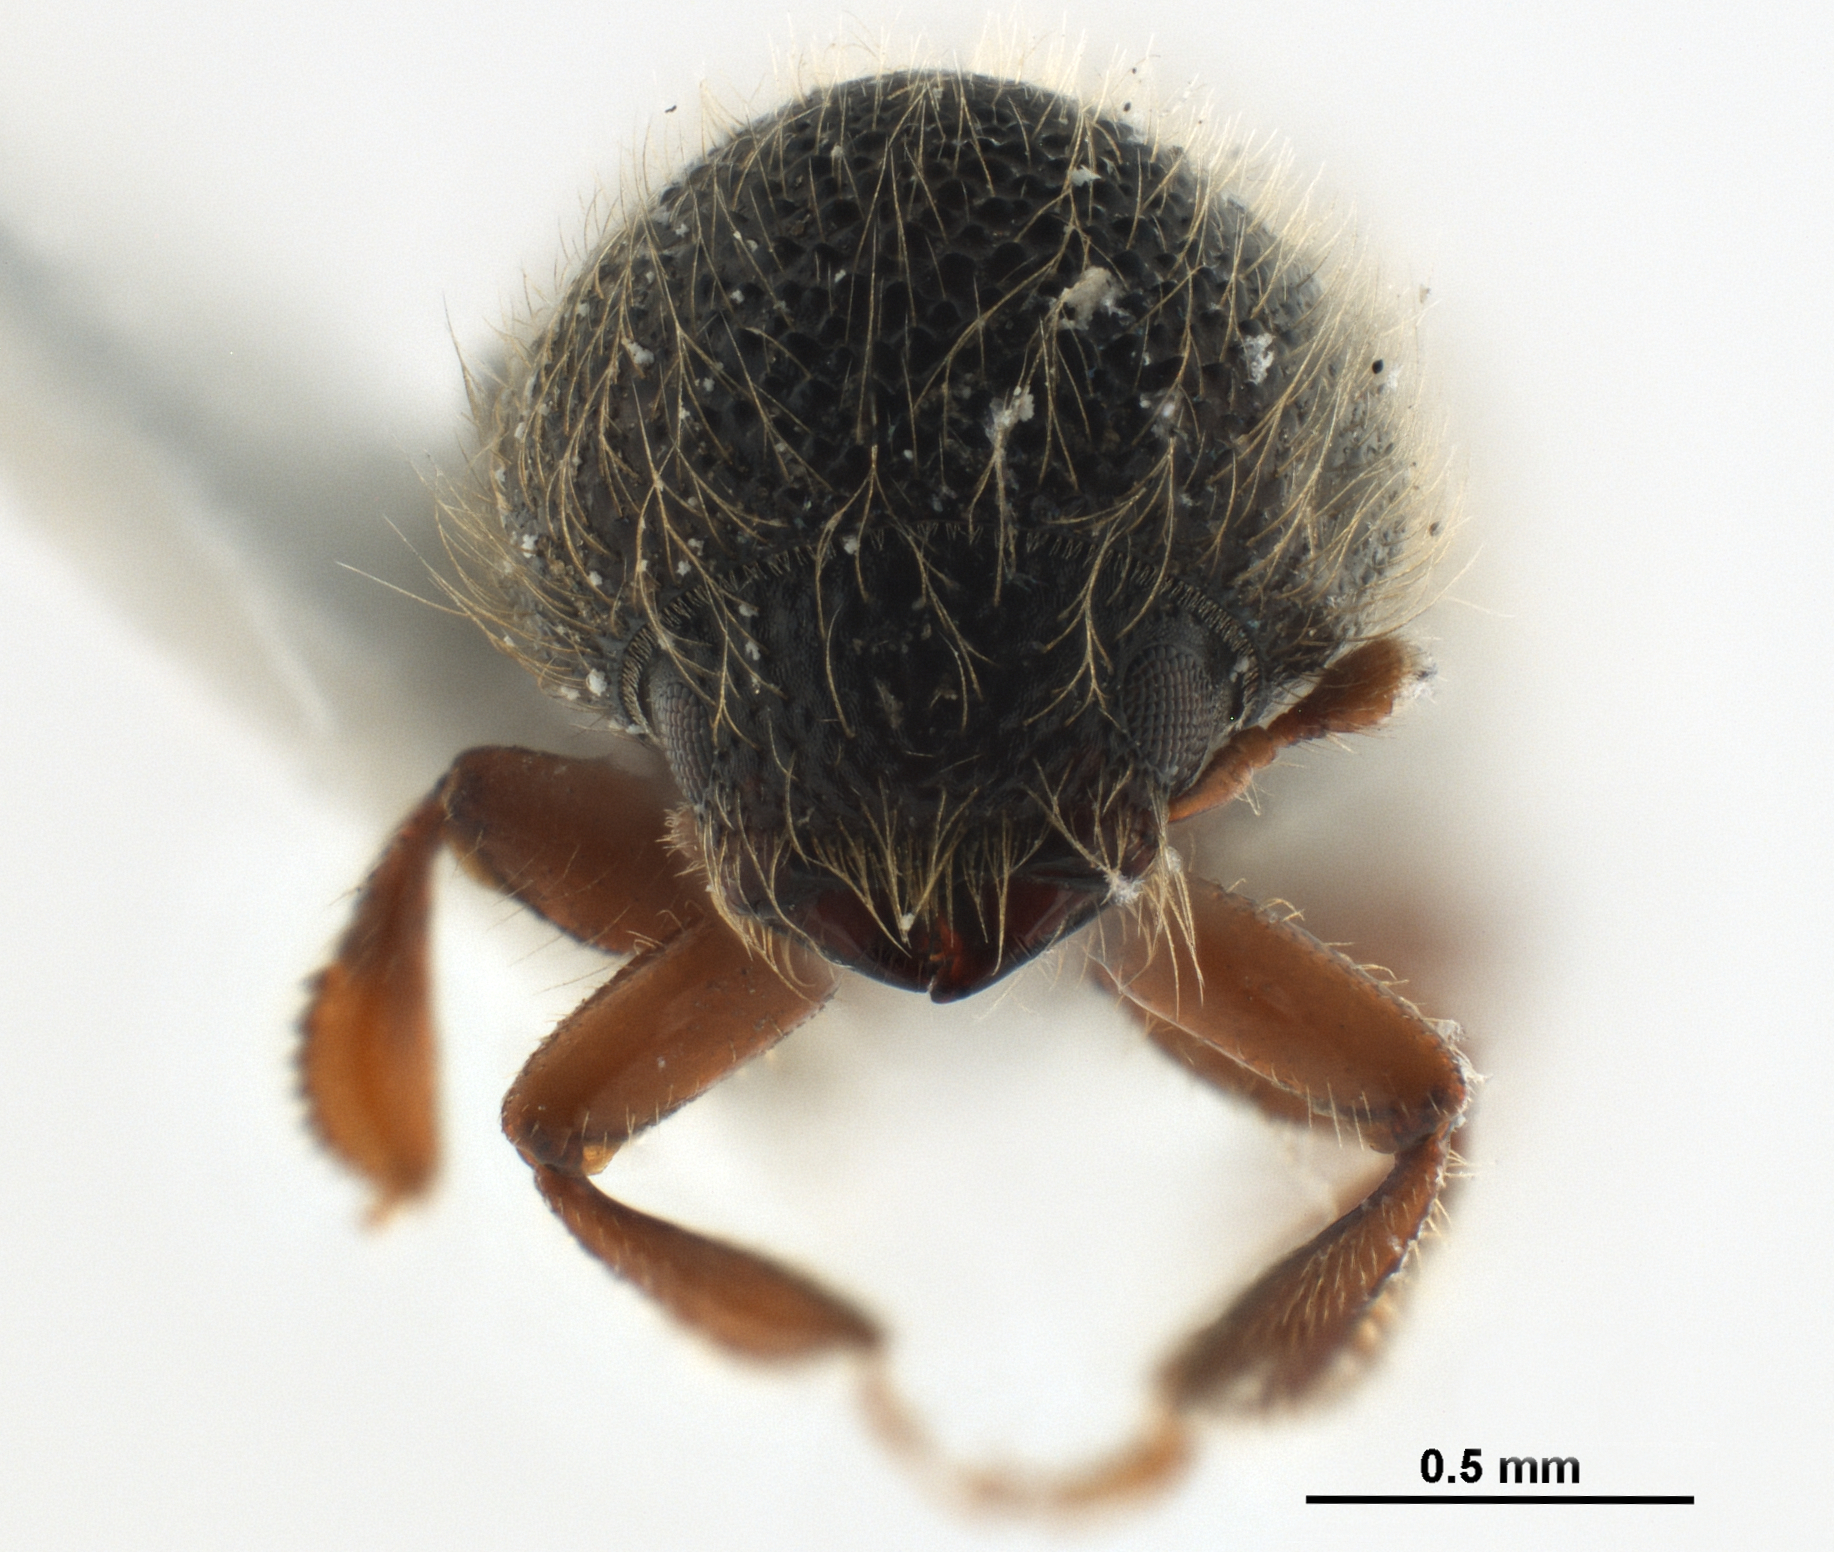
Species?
Anisandrus apicalis
